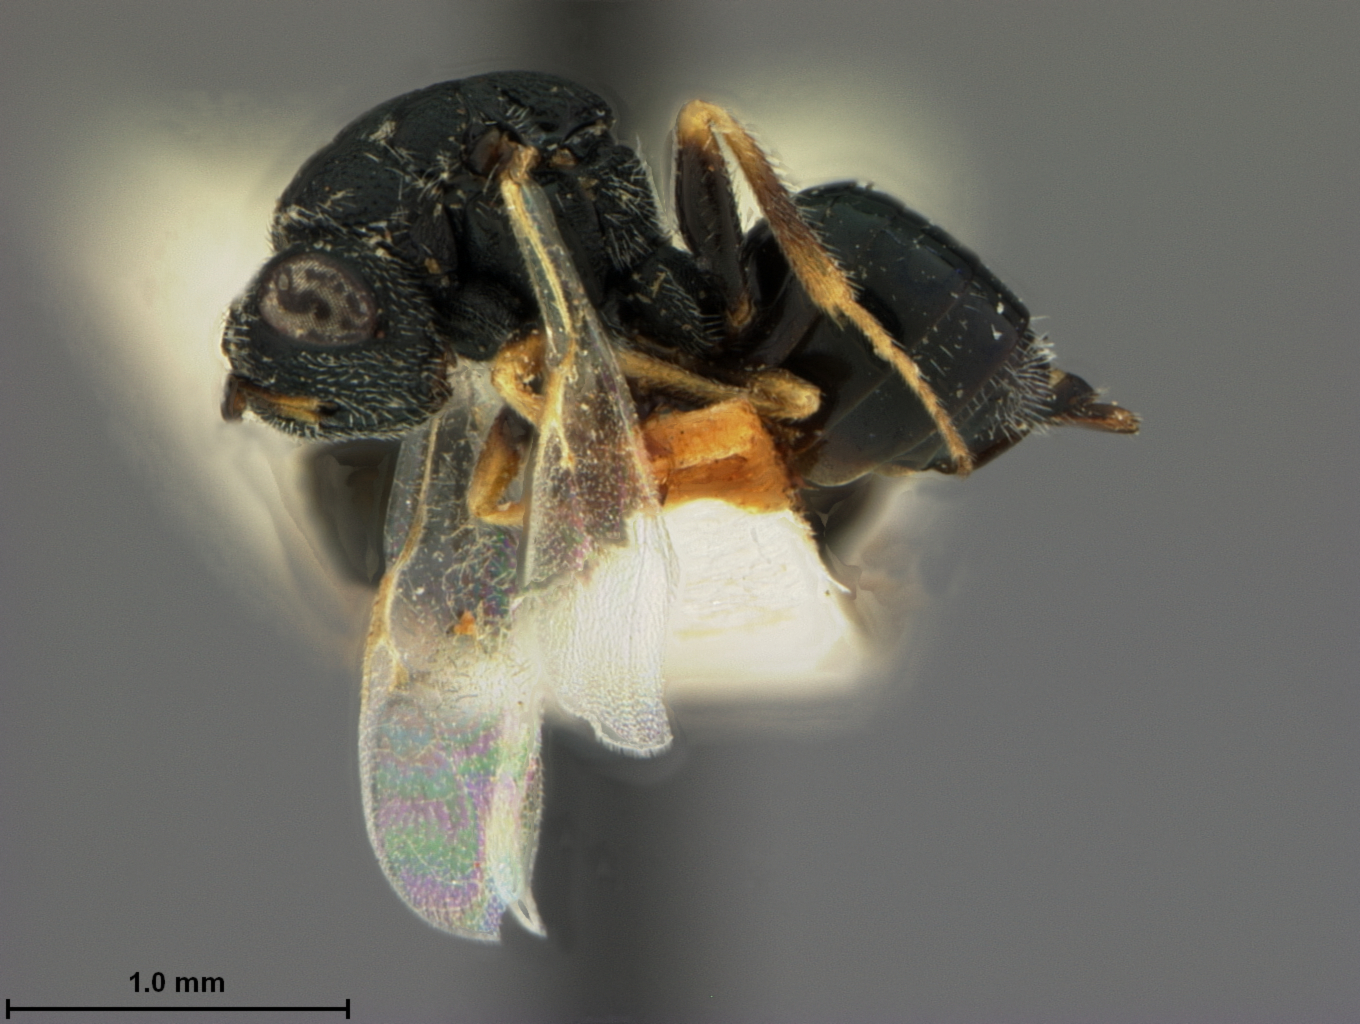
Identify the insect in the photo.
Bruchophagus mexicanus
